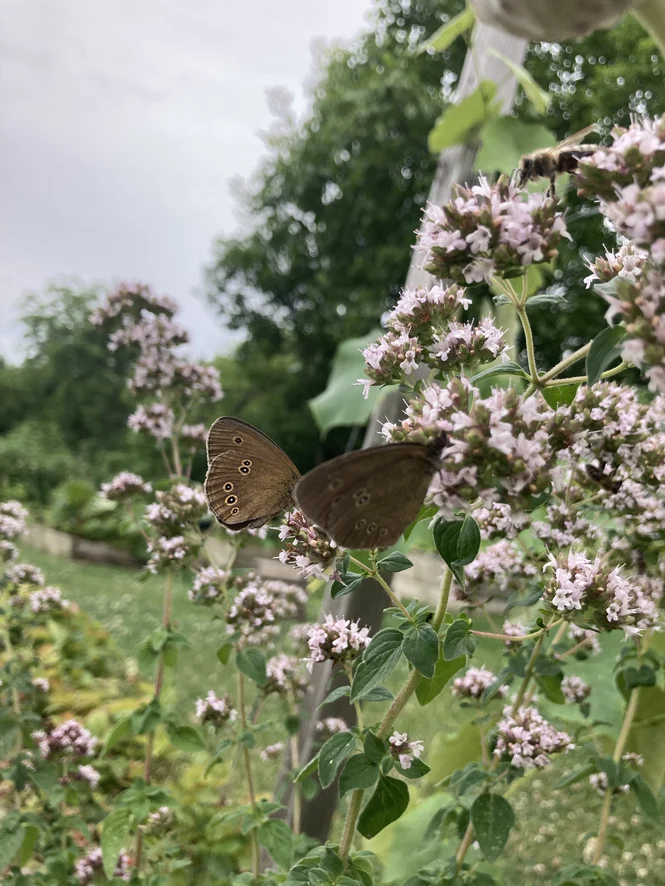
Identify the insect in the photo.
Aphantopus hyperantus
